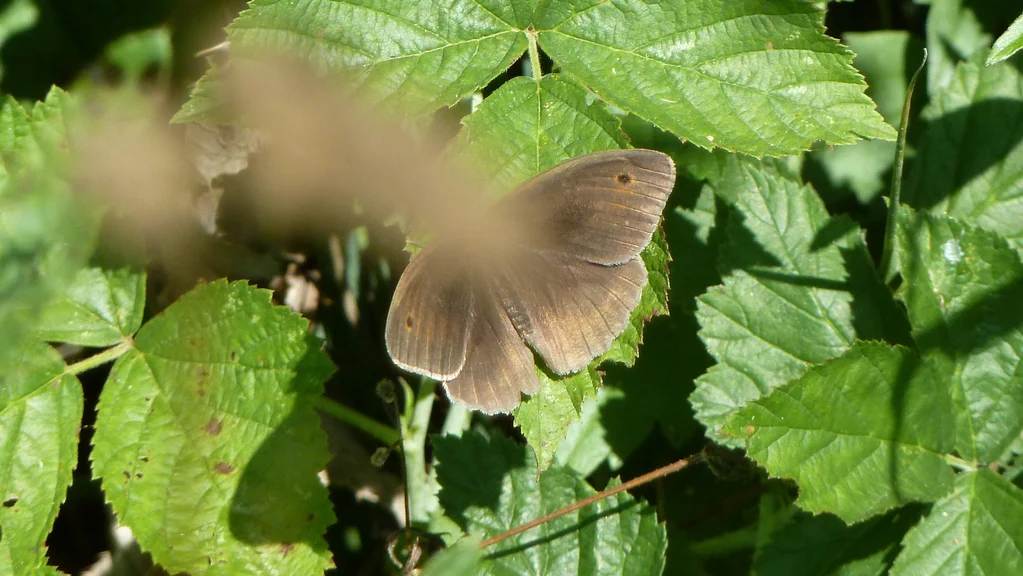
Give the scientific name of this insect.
Maniola jurtina
